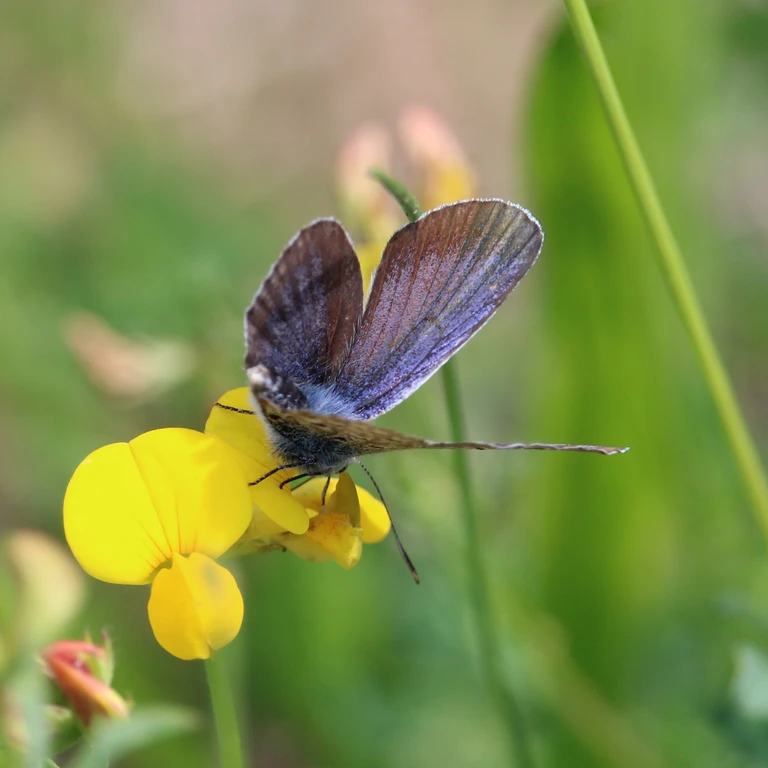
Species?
Plebejus argus
